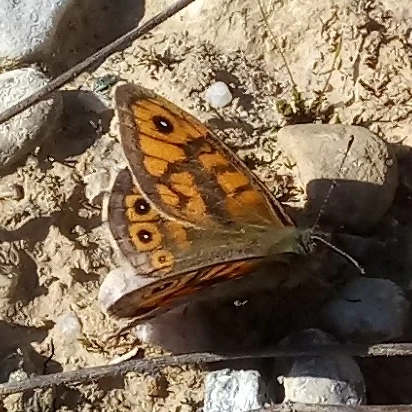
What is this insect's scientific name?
Lasiommata megera (also Pararge megera)
